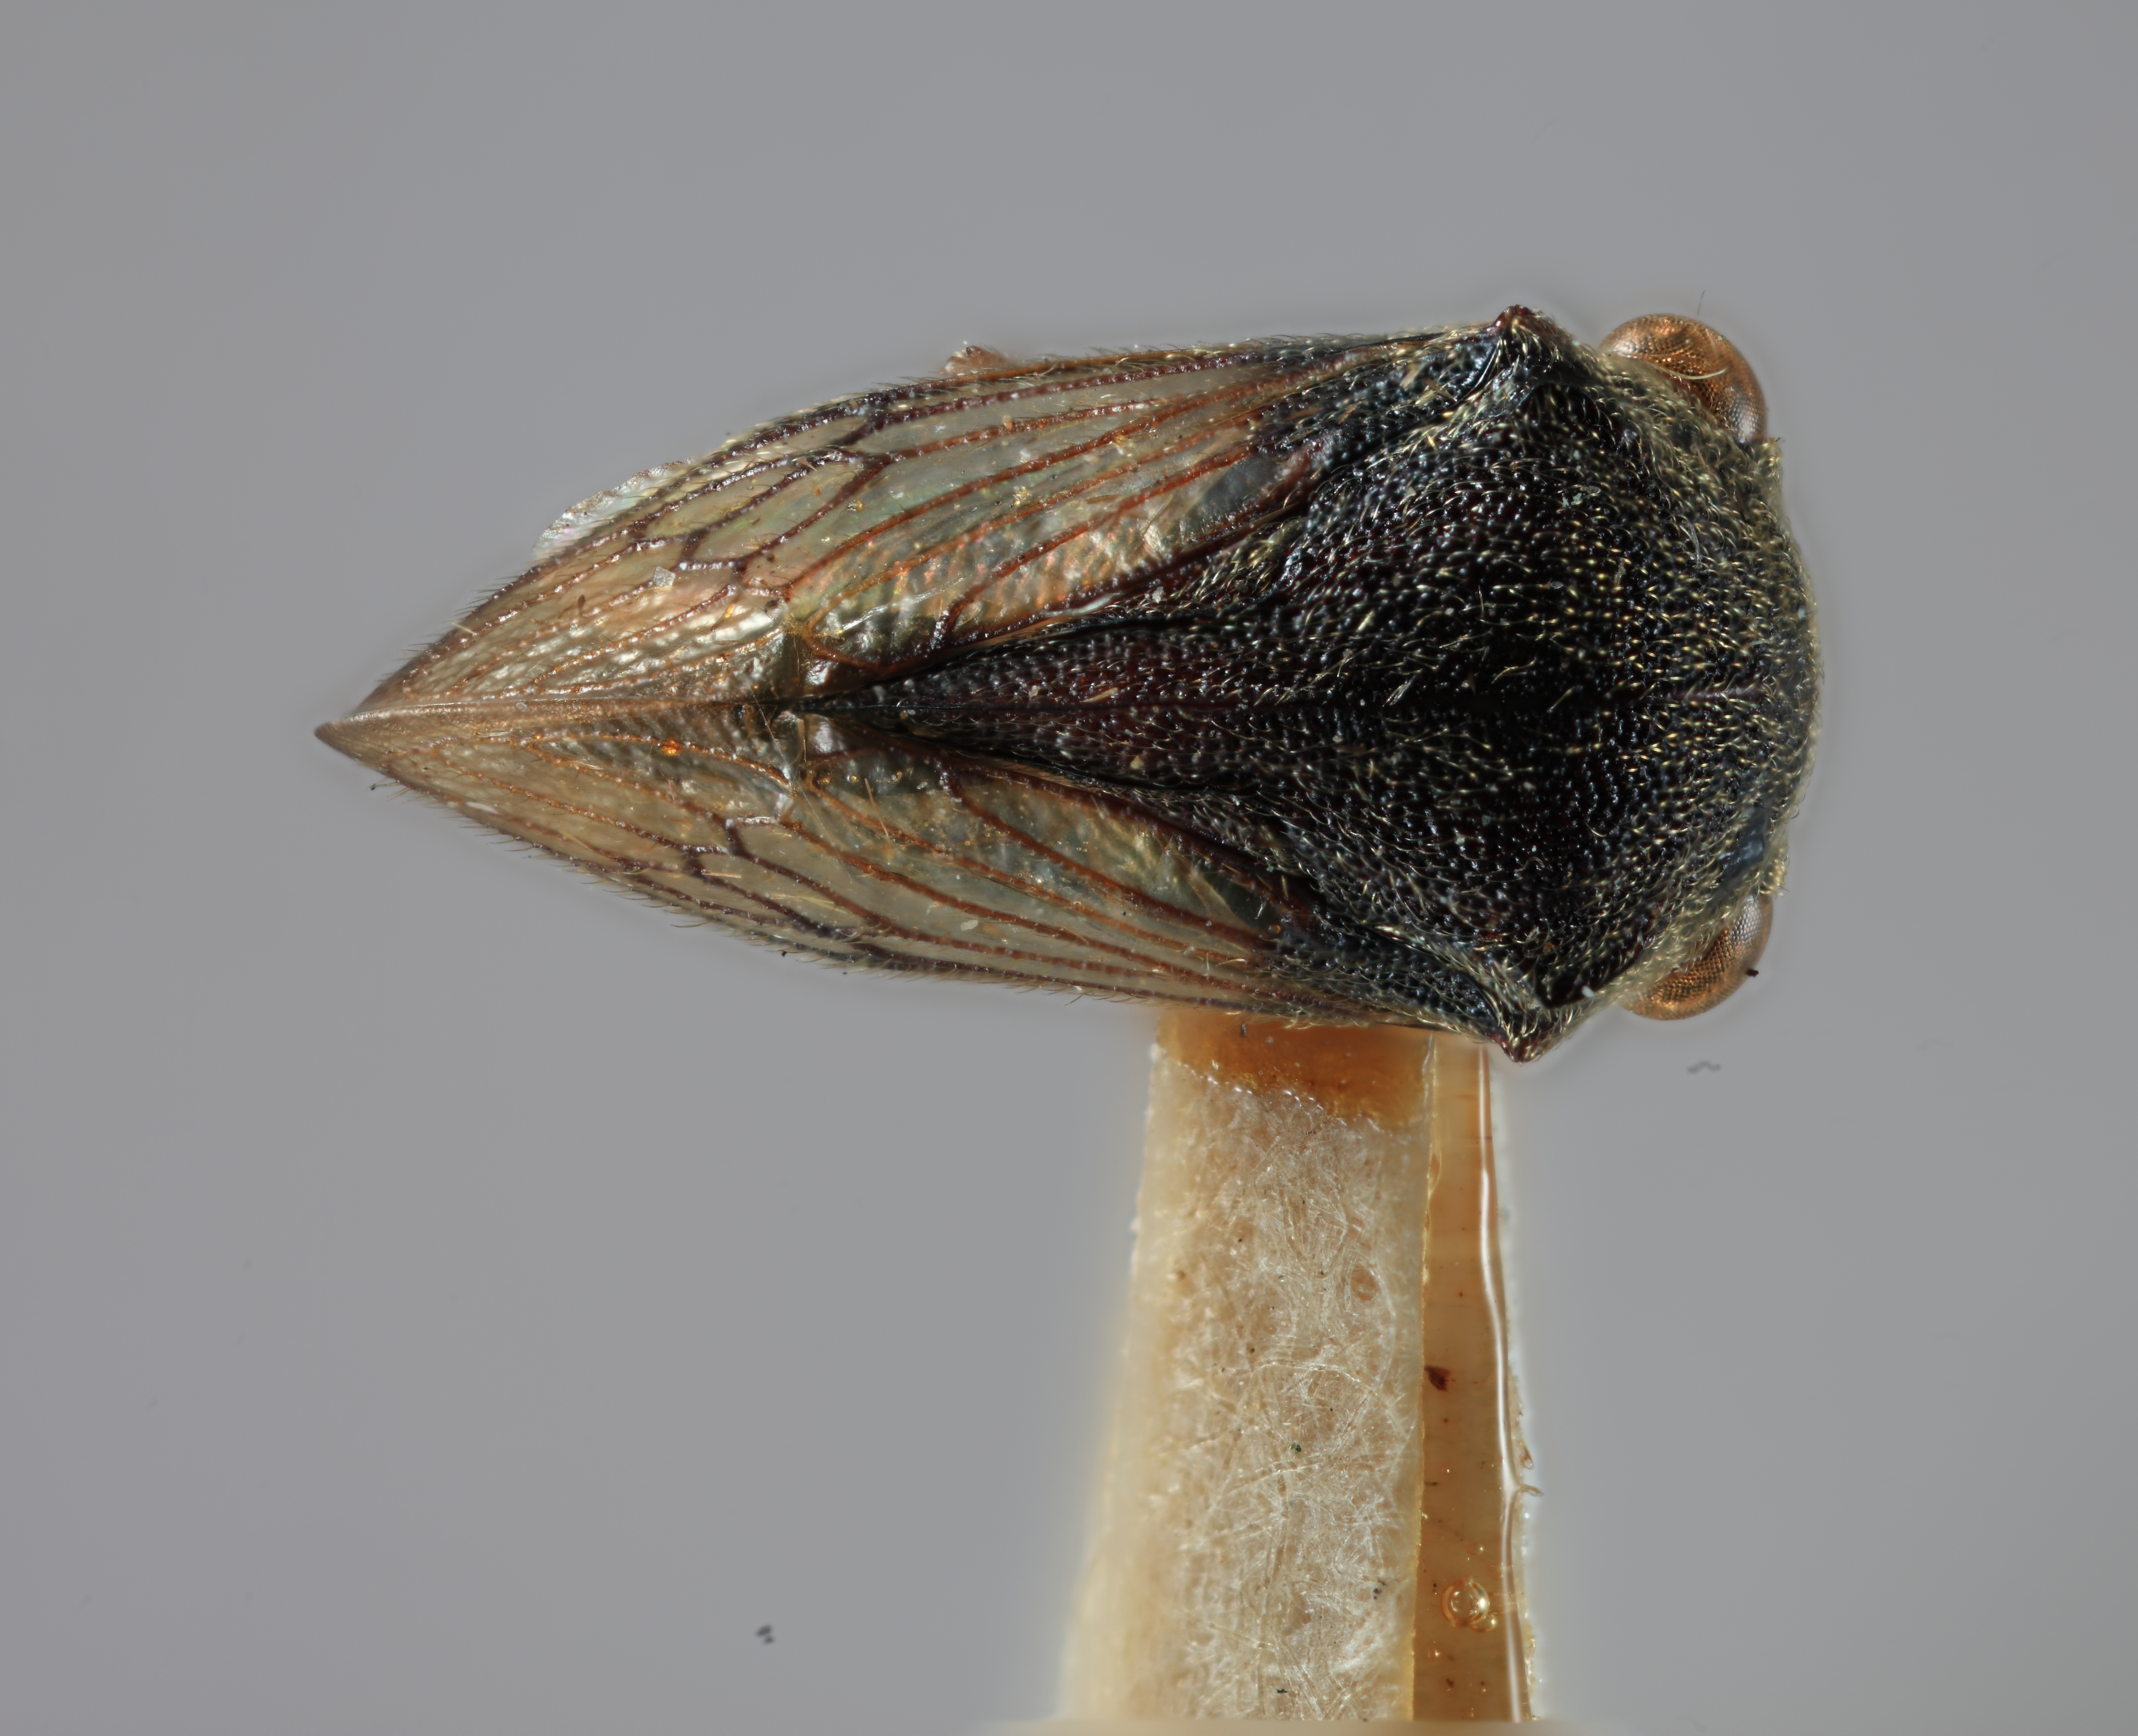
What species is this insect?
Centrotoscelus pseudocornis
